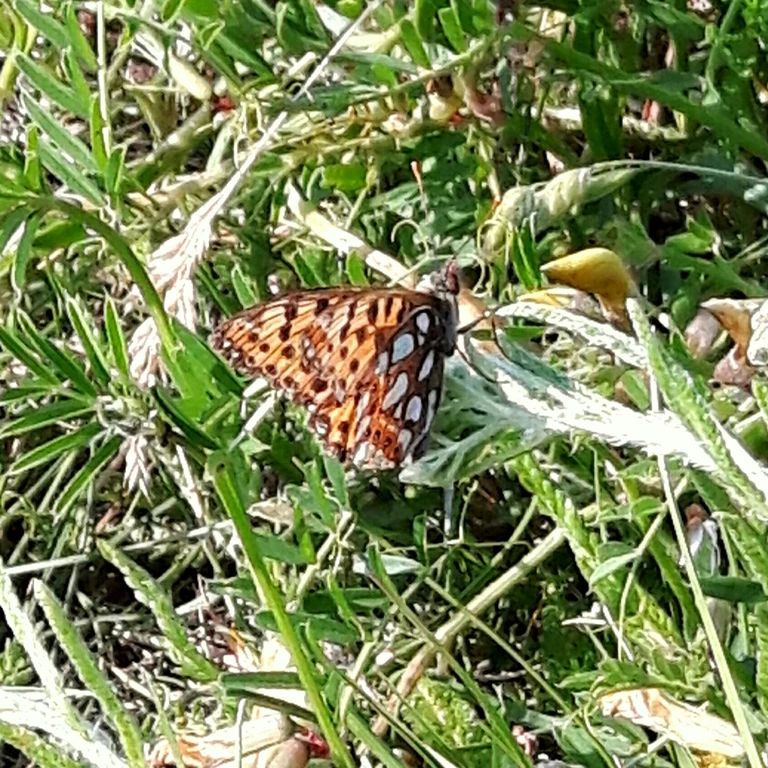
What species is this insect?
Issoria lathonia
